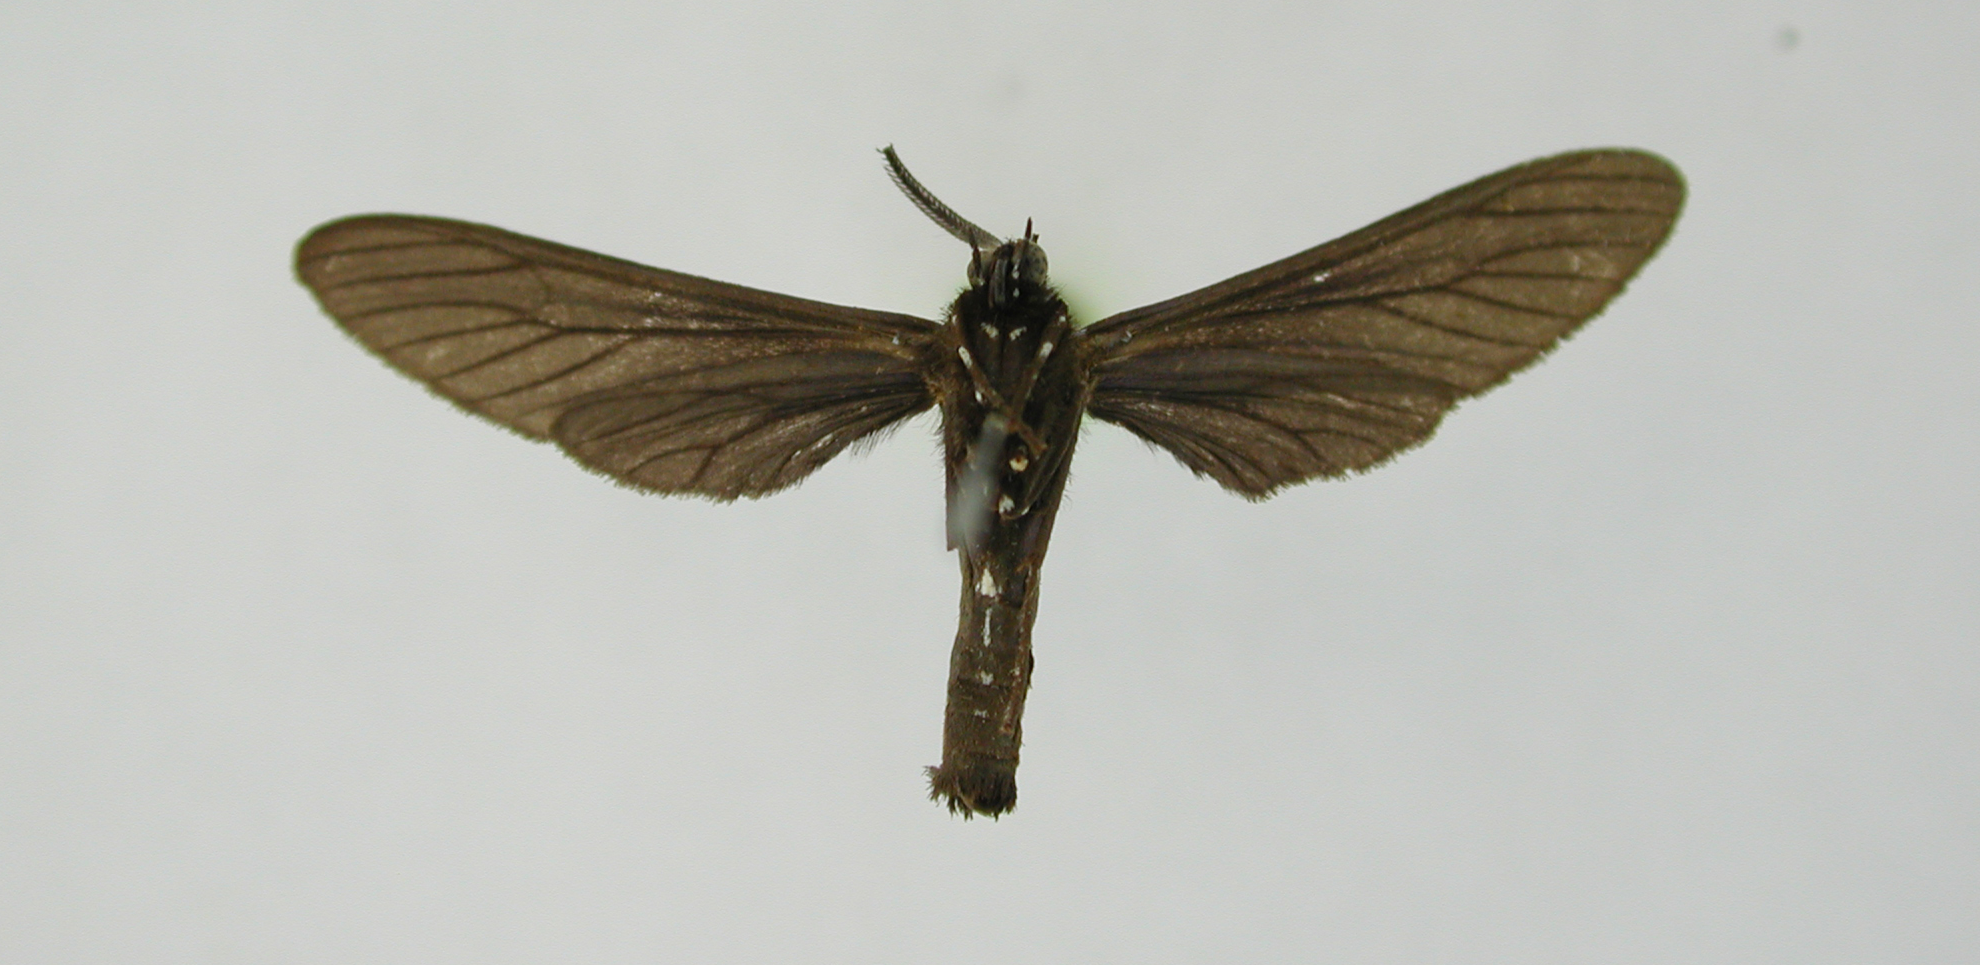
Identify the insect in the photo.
Phaio coeruleonigra
